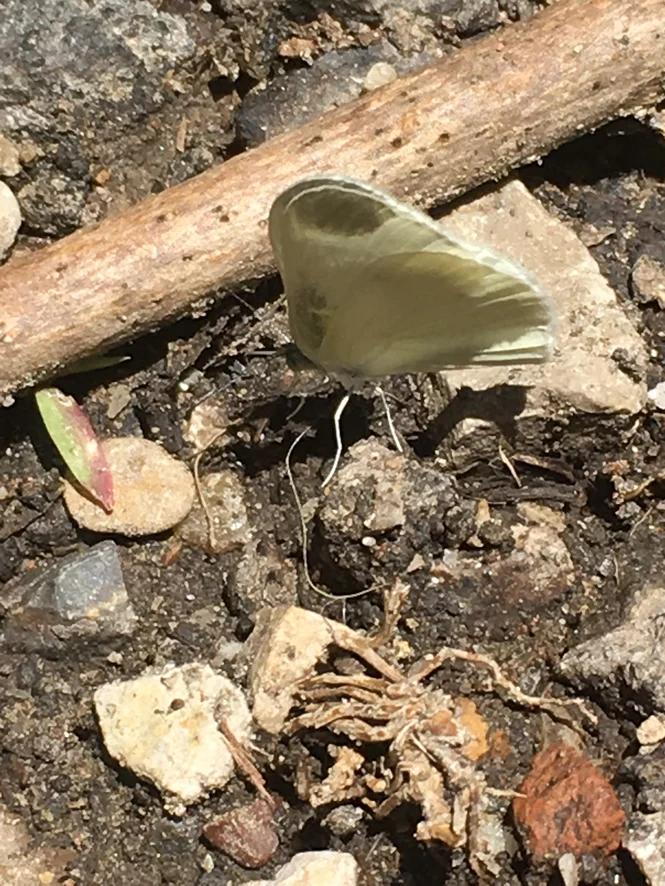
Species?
Leptidea sinapis/juvernica
